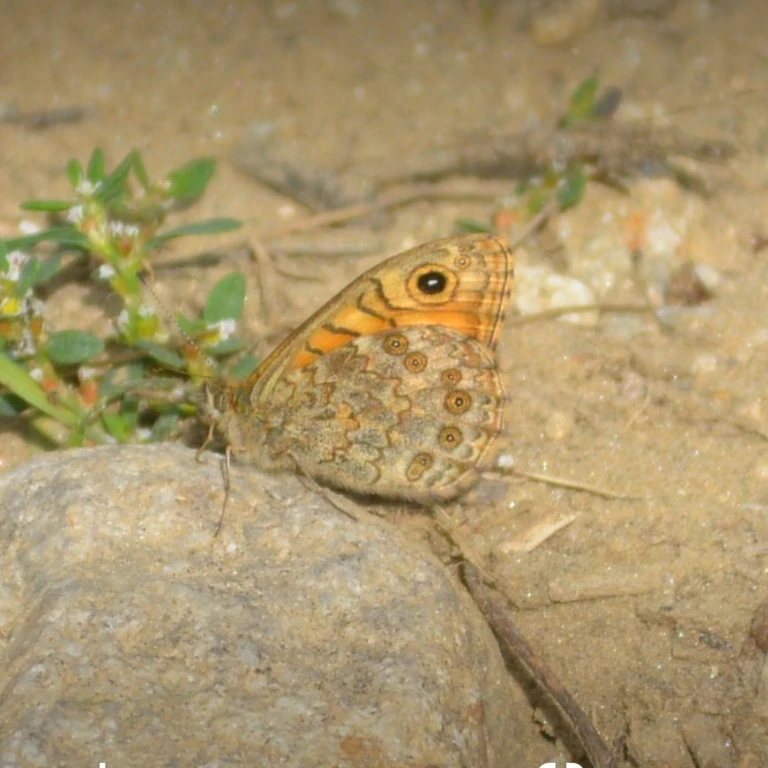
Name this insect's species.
Lasiommata megera (also Pararge megera)
